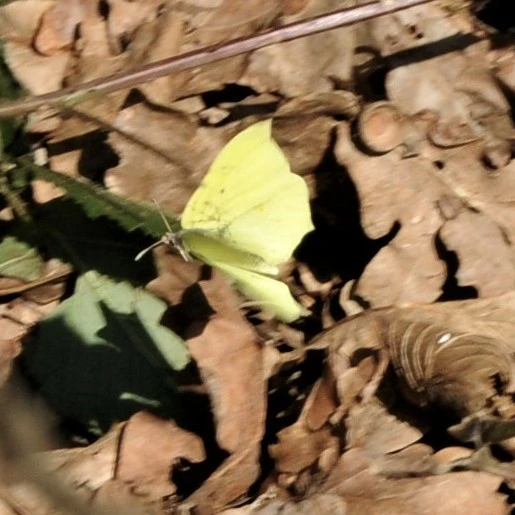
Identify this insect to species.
Gonepteryx rhamni
